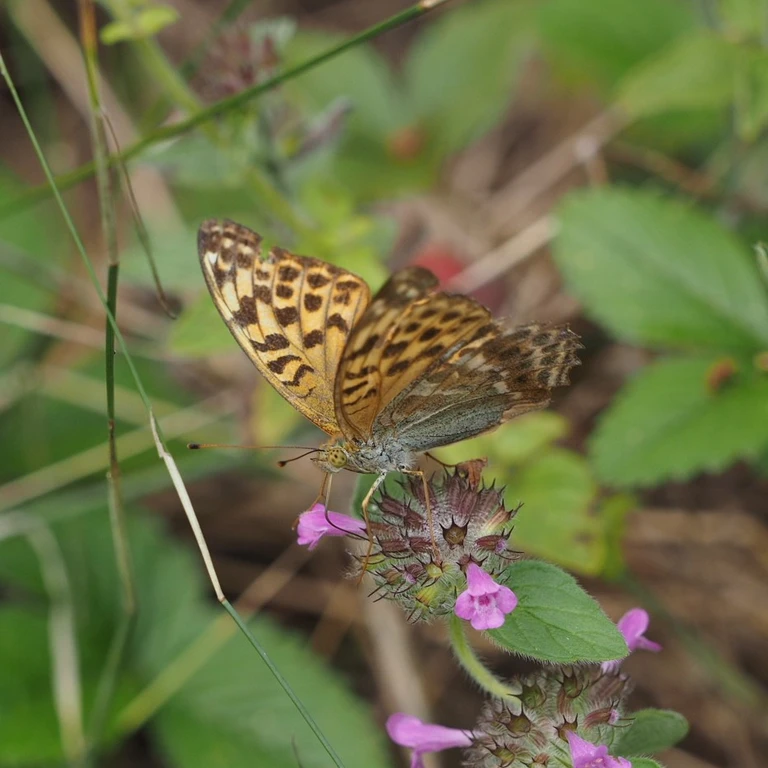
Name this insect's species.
Argynnis paphia
